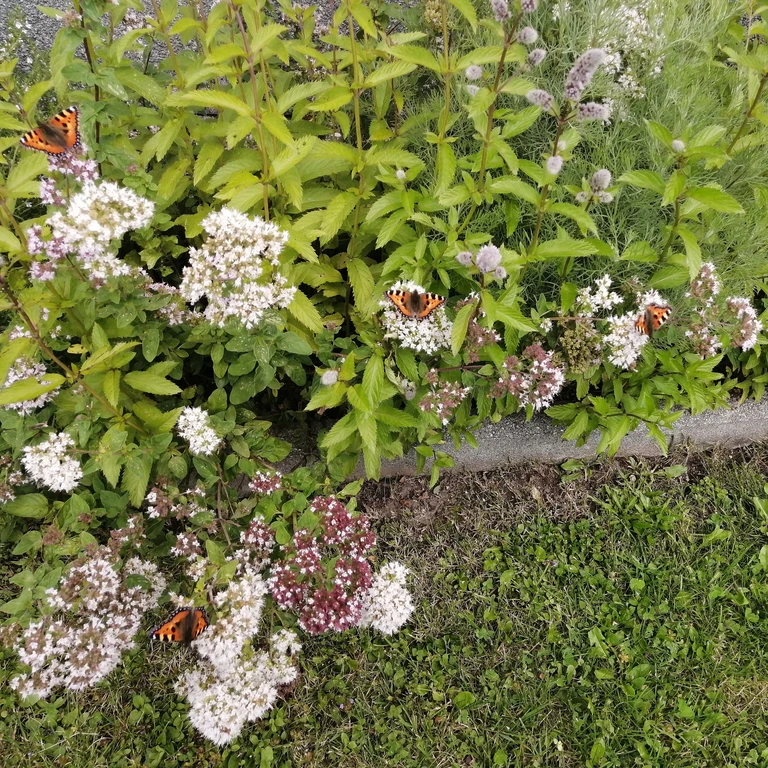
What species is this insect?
Aglais urticae
